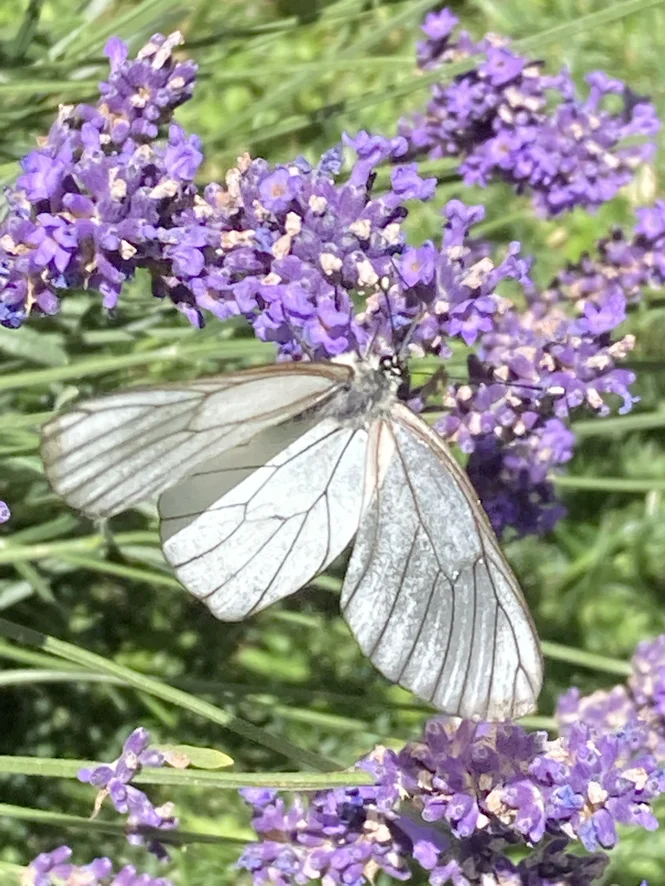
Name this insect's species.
Aporia crataegi
